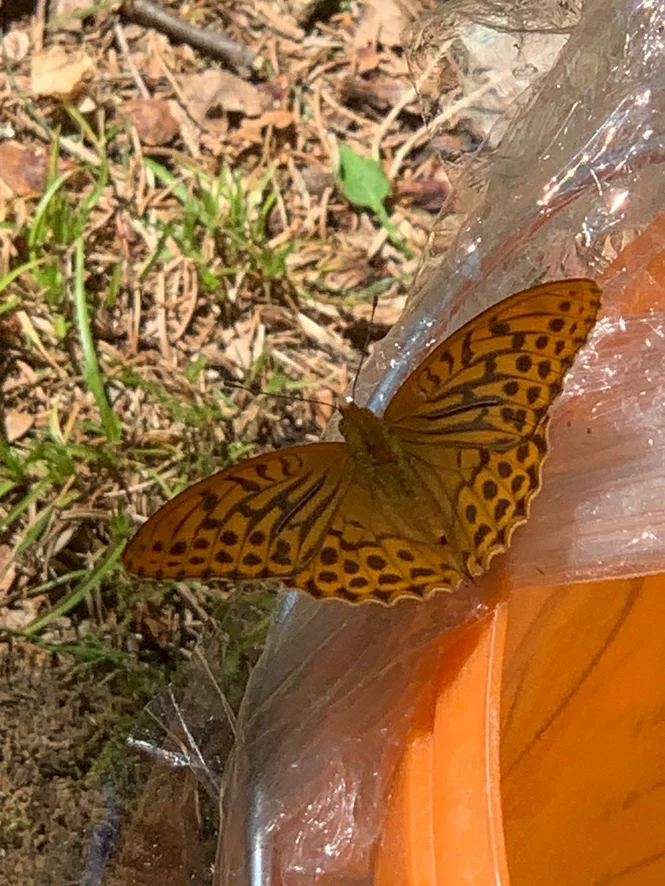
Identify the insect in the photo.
Argynnis paphia
